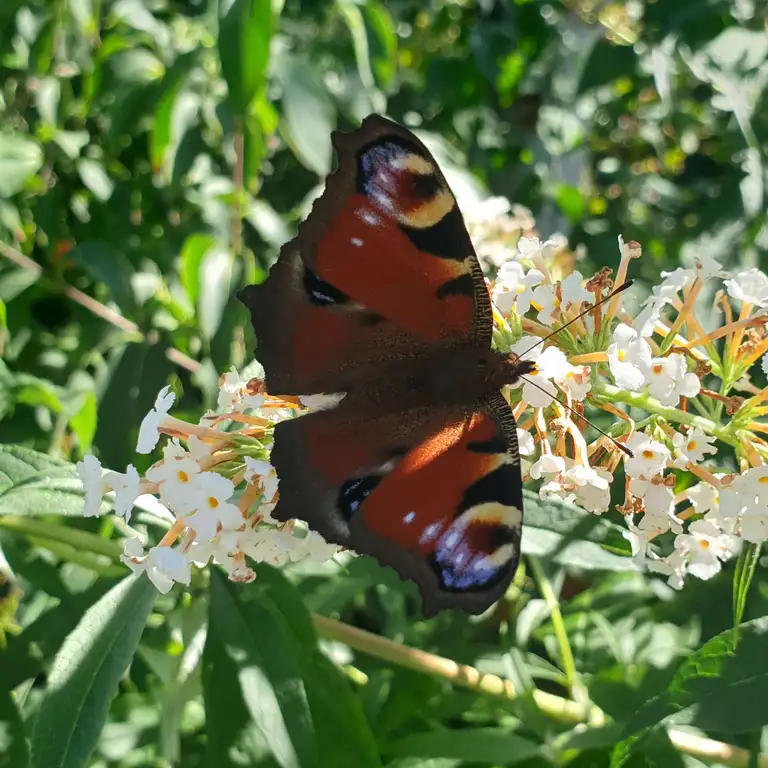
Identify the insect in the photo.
Aglais io
